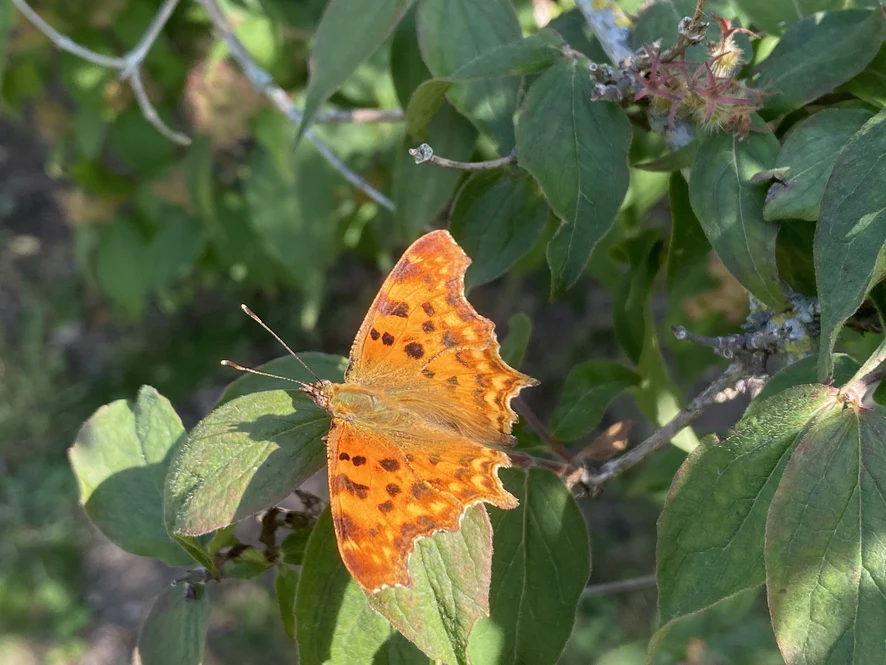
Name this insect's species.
Polygonia c-album
